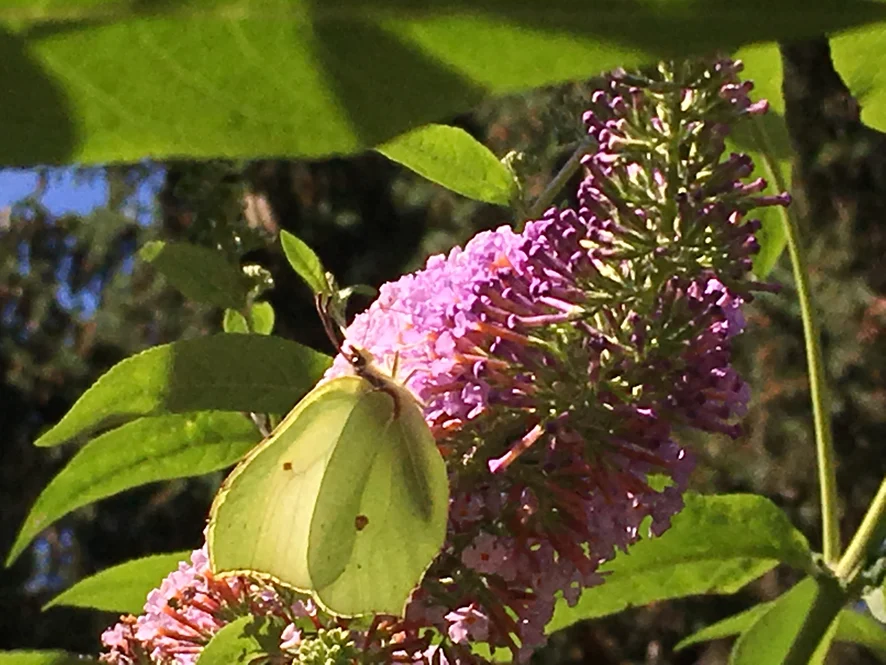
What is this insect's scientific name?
Gonepteryx rhamni
